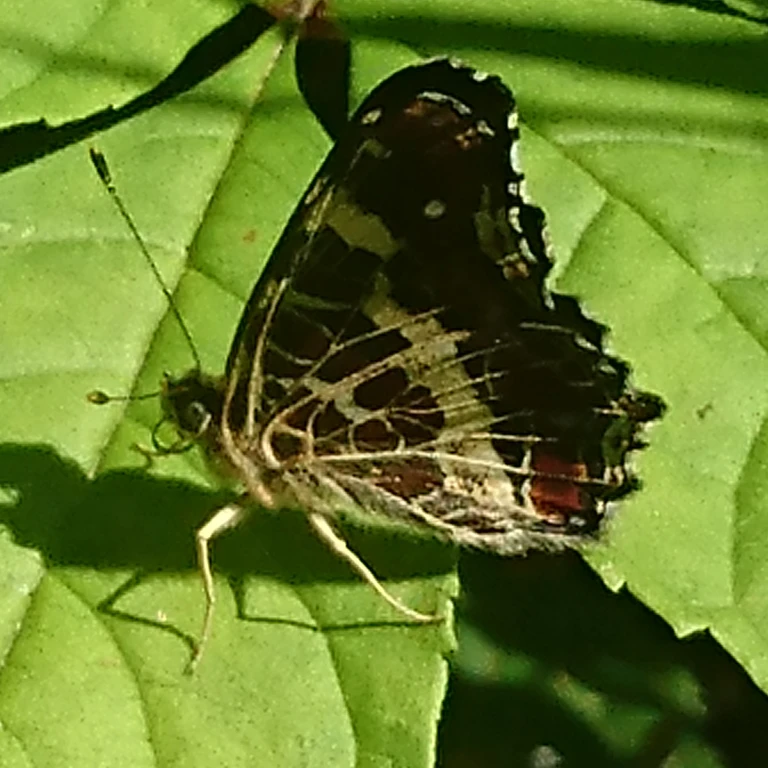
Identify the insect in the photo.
Araschnia levana
